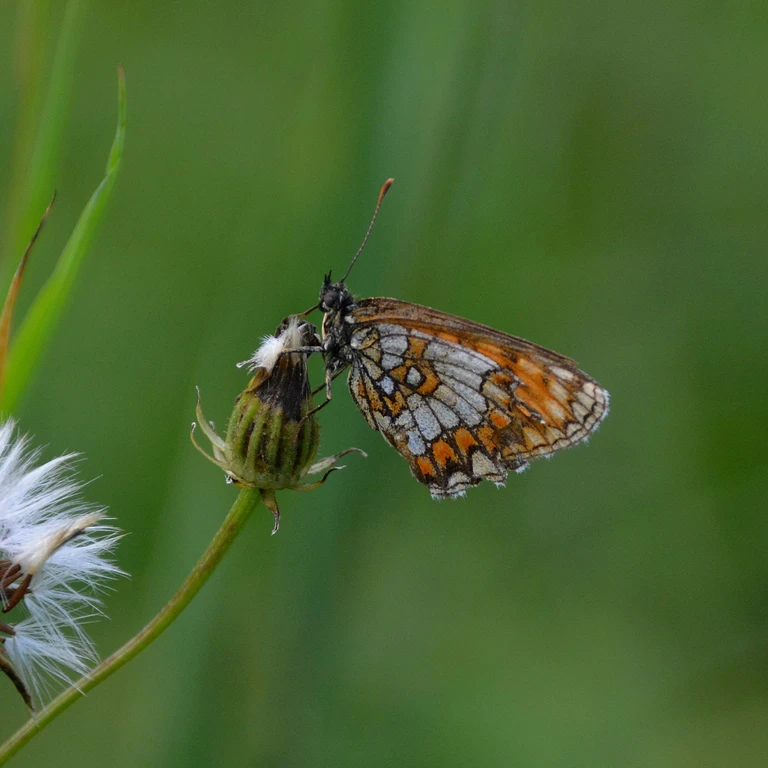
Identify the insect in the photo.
Melitaea athalia
